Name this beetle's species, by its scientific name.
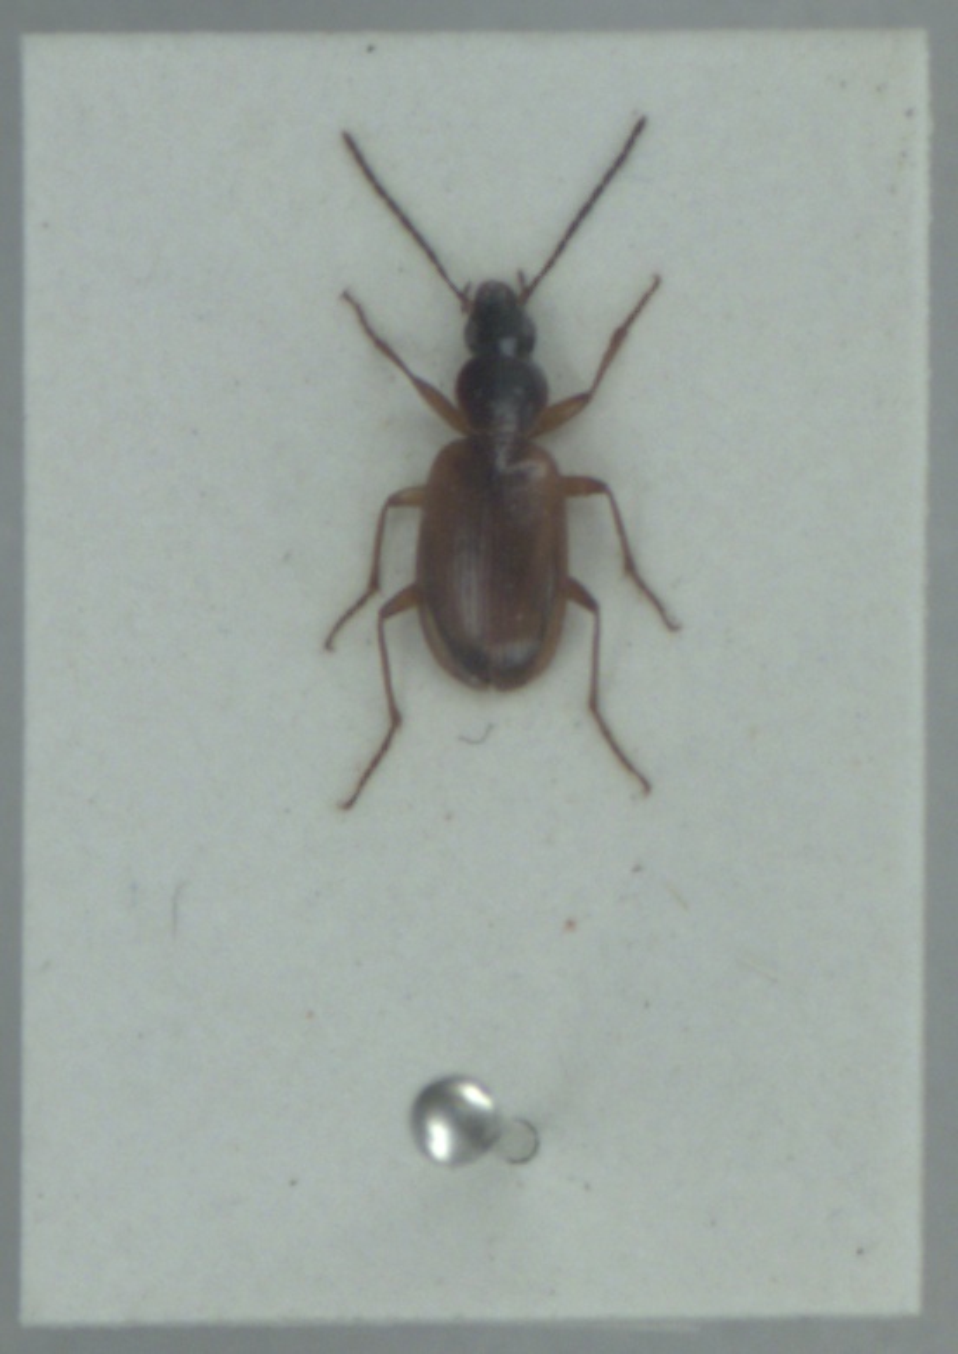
Agonum thoreyi
